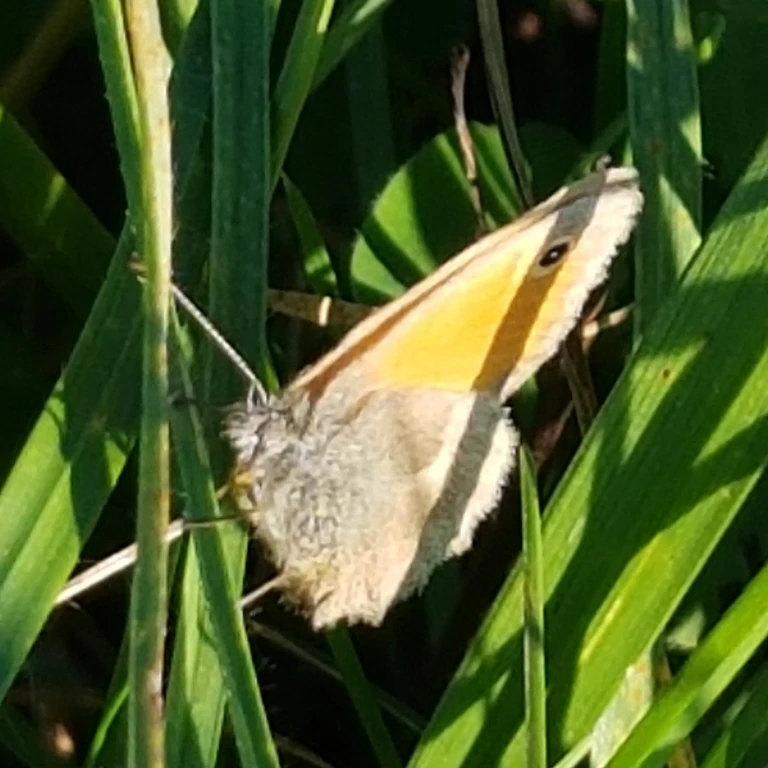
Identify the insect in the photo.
Coenonympha pamphilus
